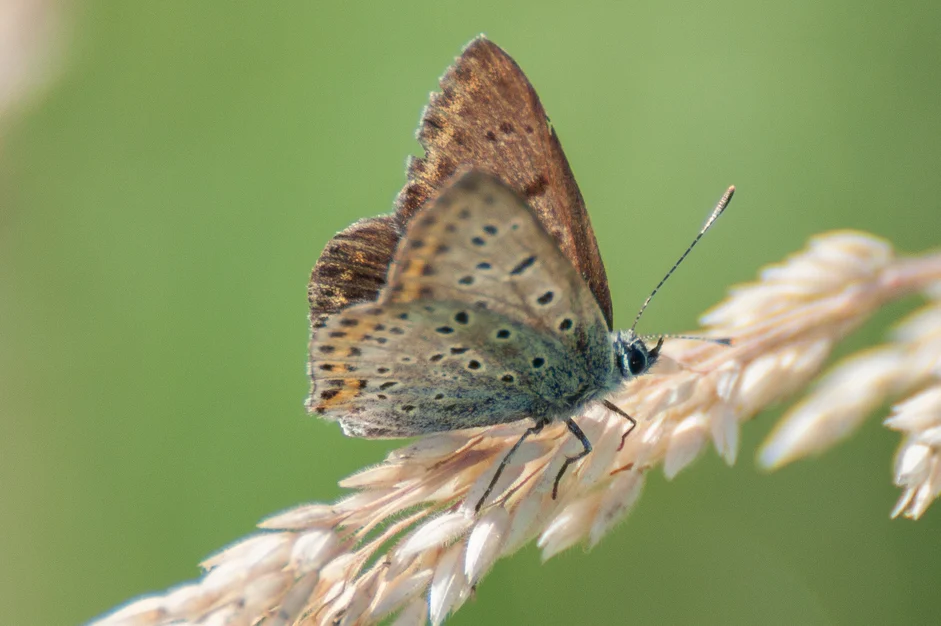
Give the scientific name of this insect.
Lycaena tityrus (also Loweia tityrus)
